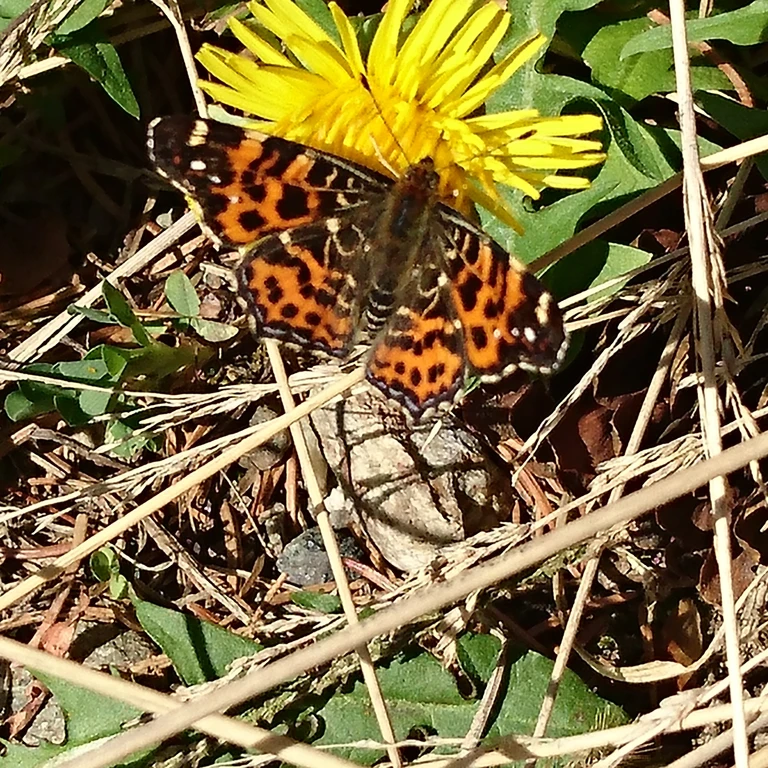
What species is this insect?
Araschnia levana
